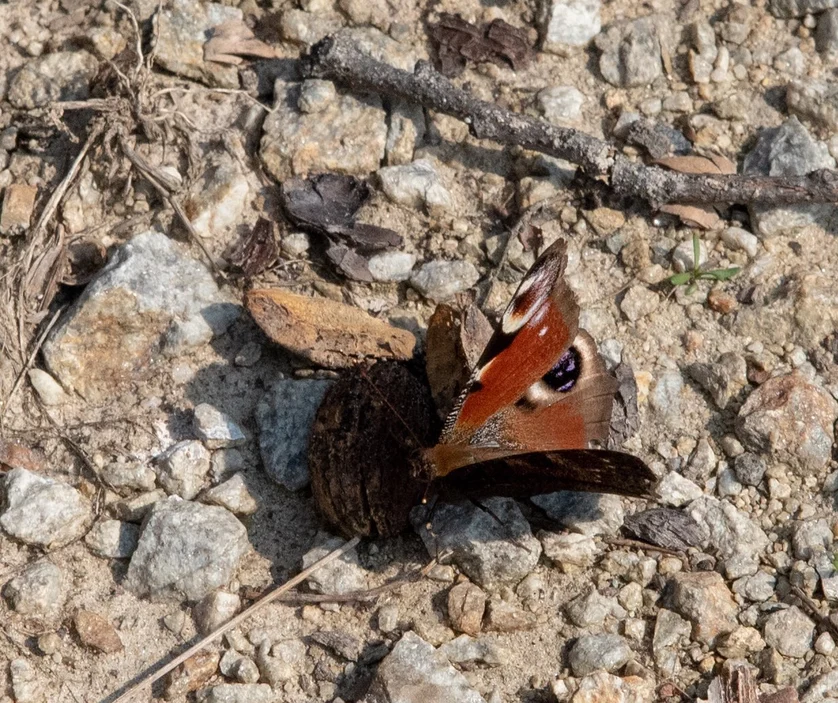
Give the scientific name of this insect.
Aglais io
